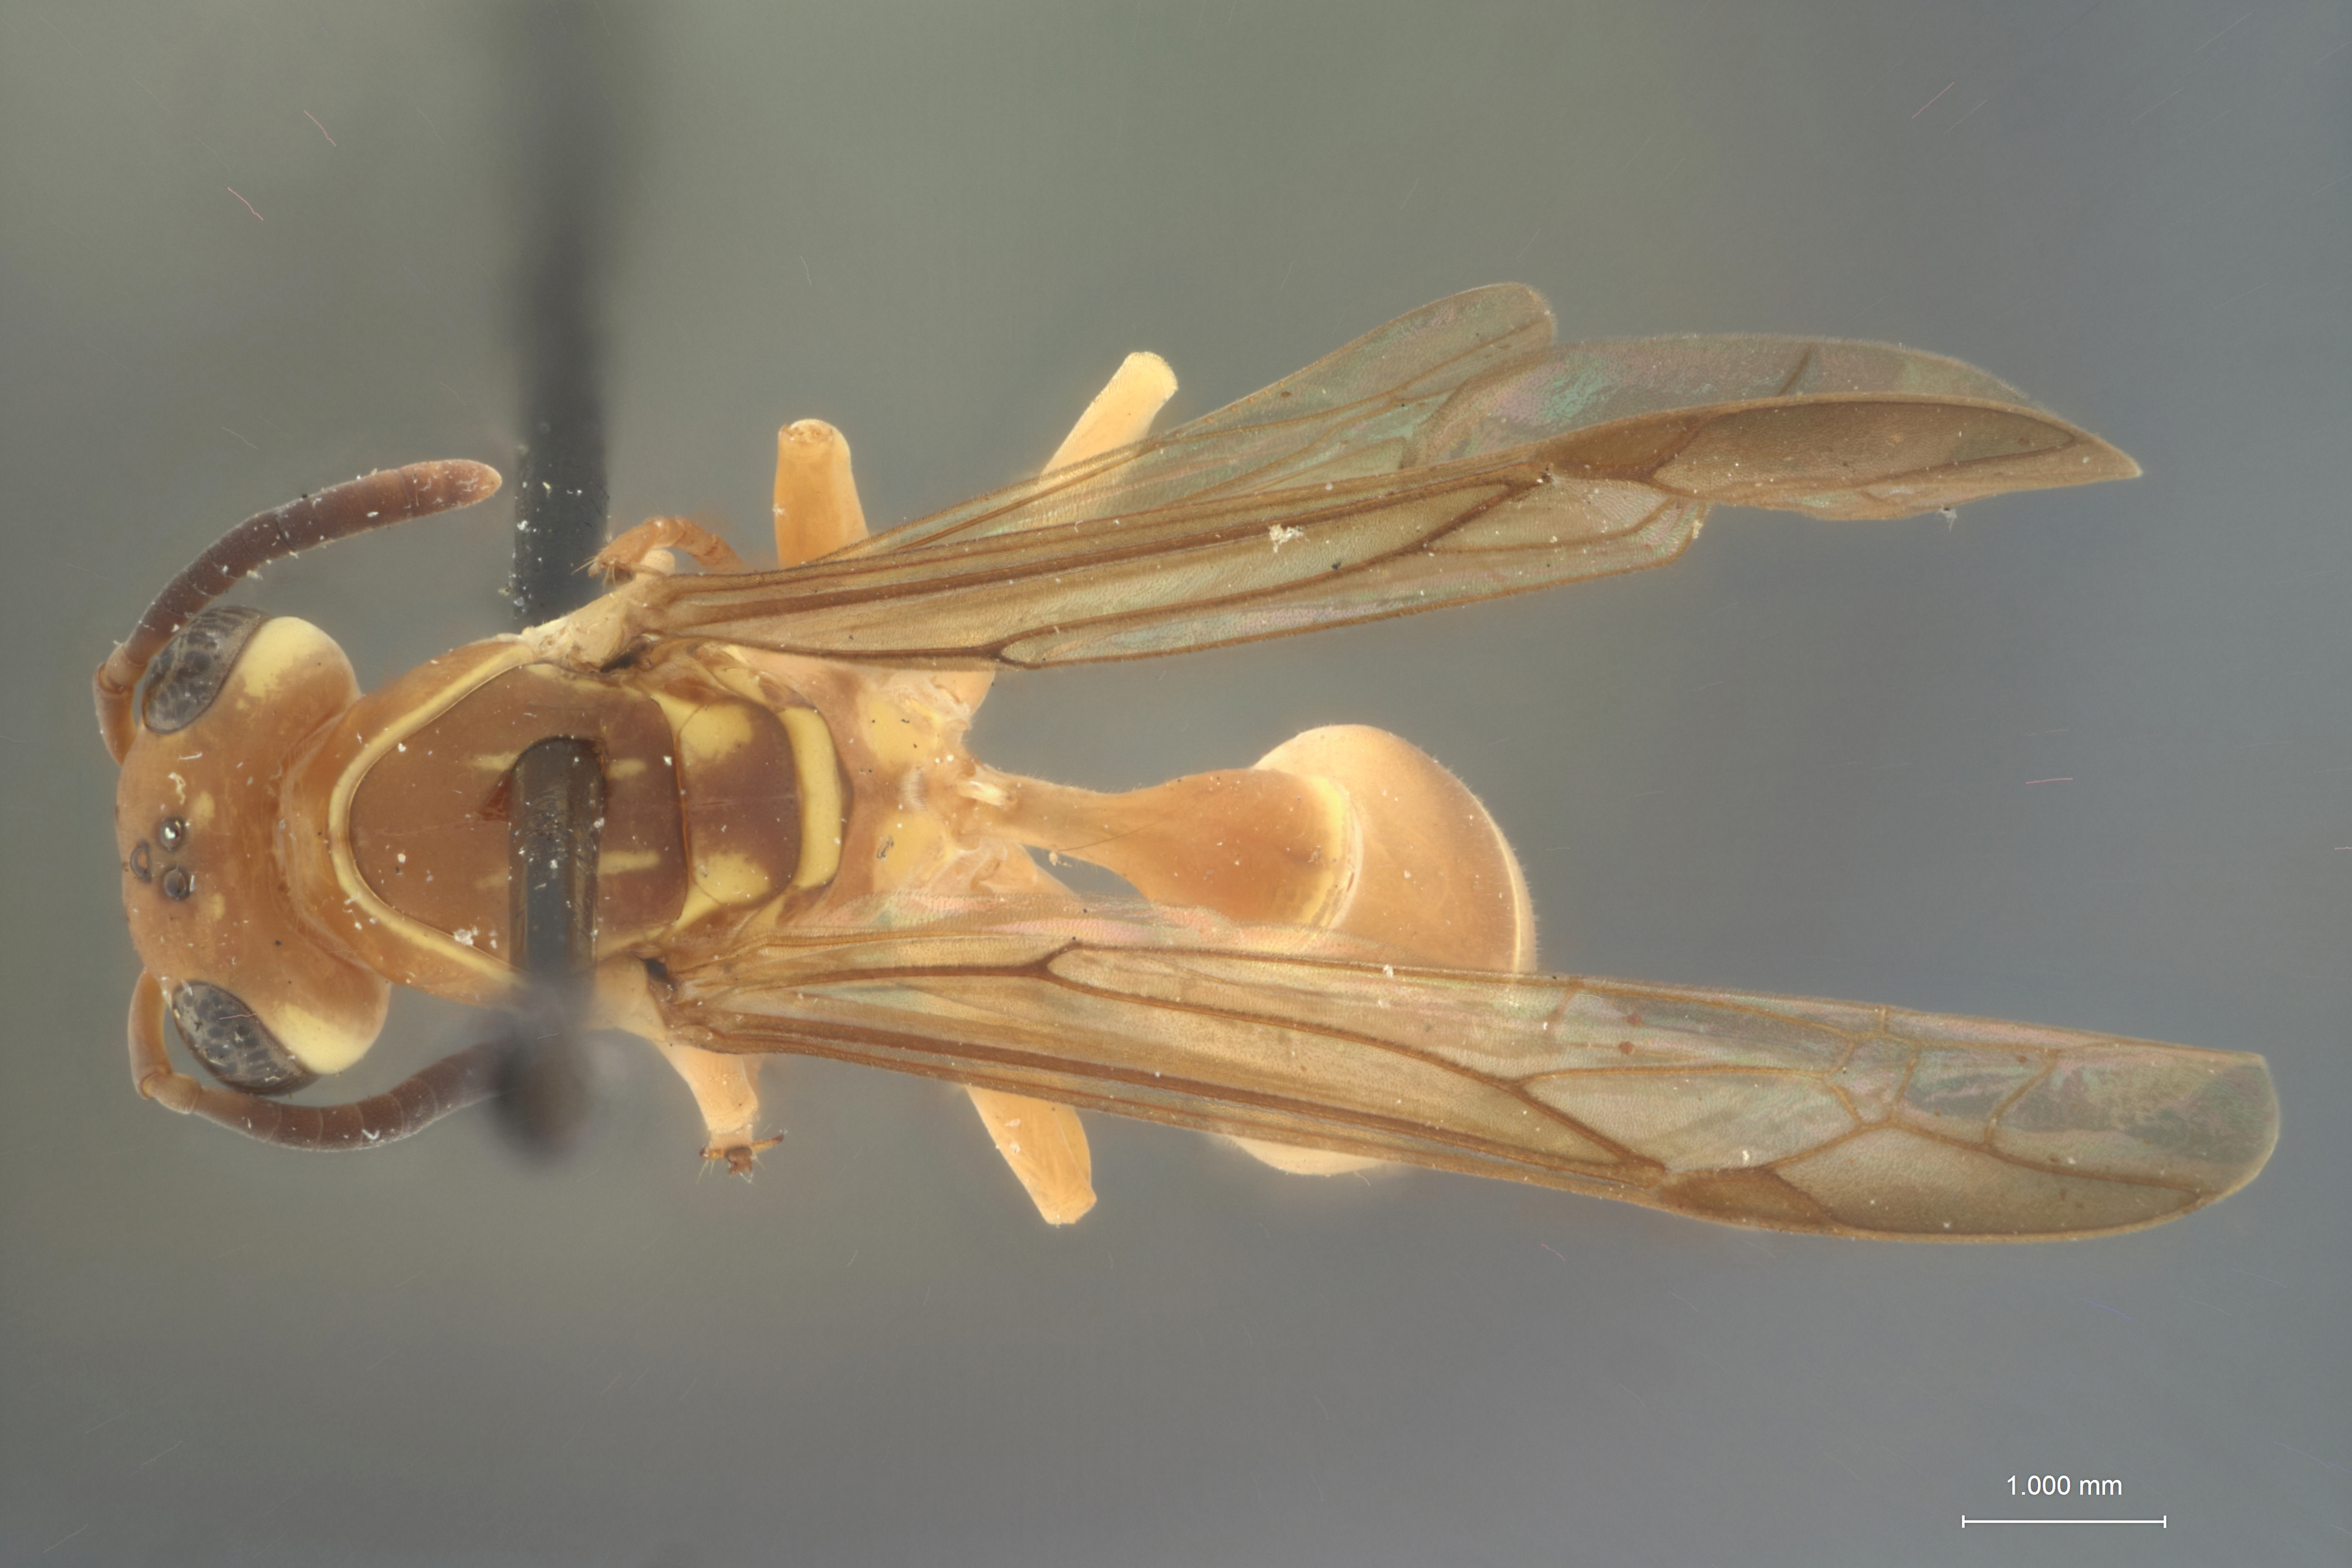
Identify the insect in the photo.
Polybia nidulatrix
